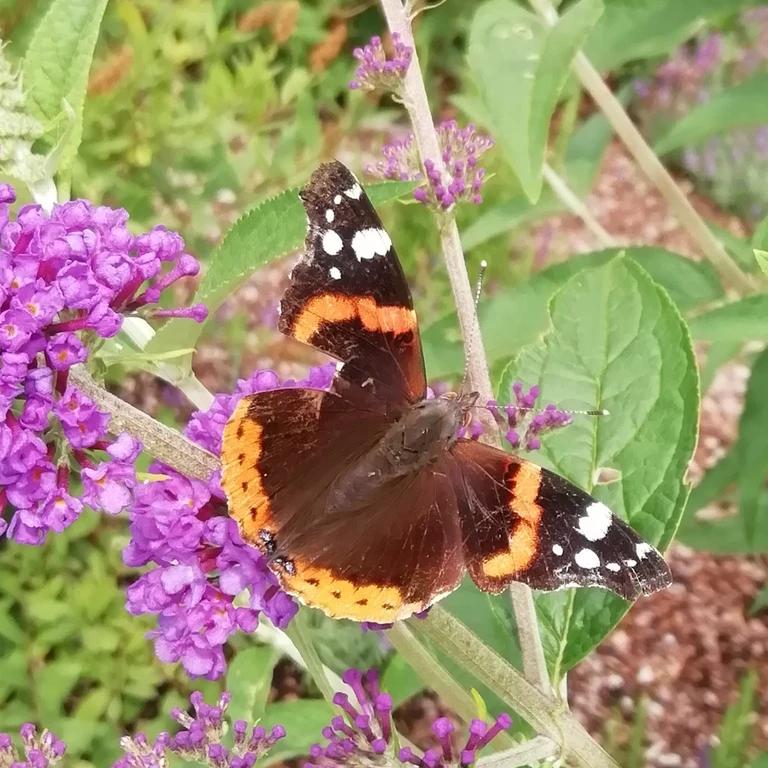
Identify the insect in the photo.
Vanessa atalanta
